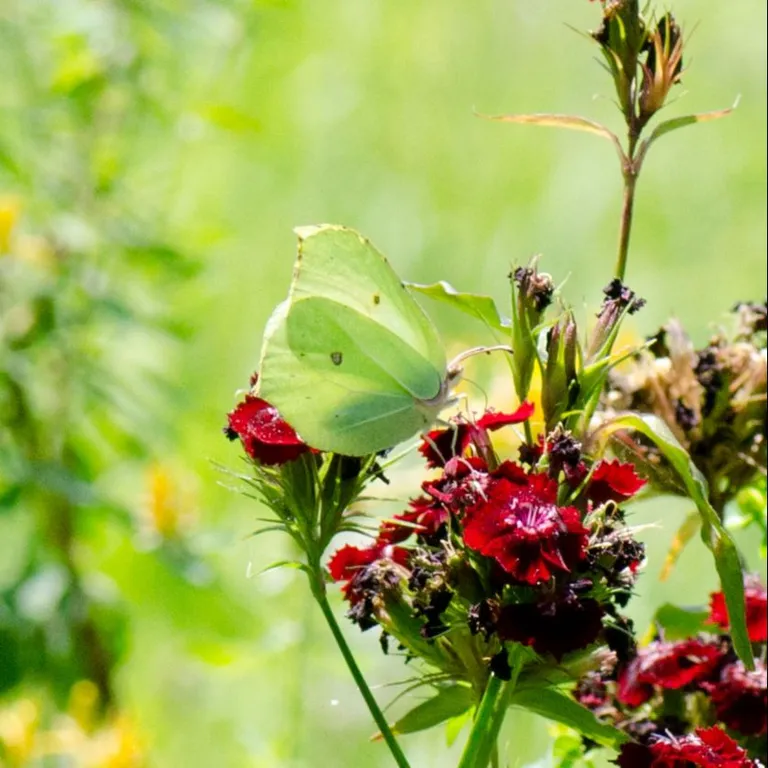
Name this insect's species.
Gonepteryx rhamni
